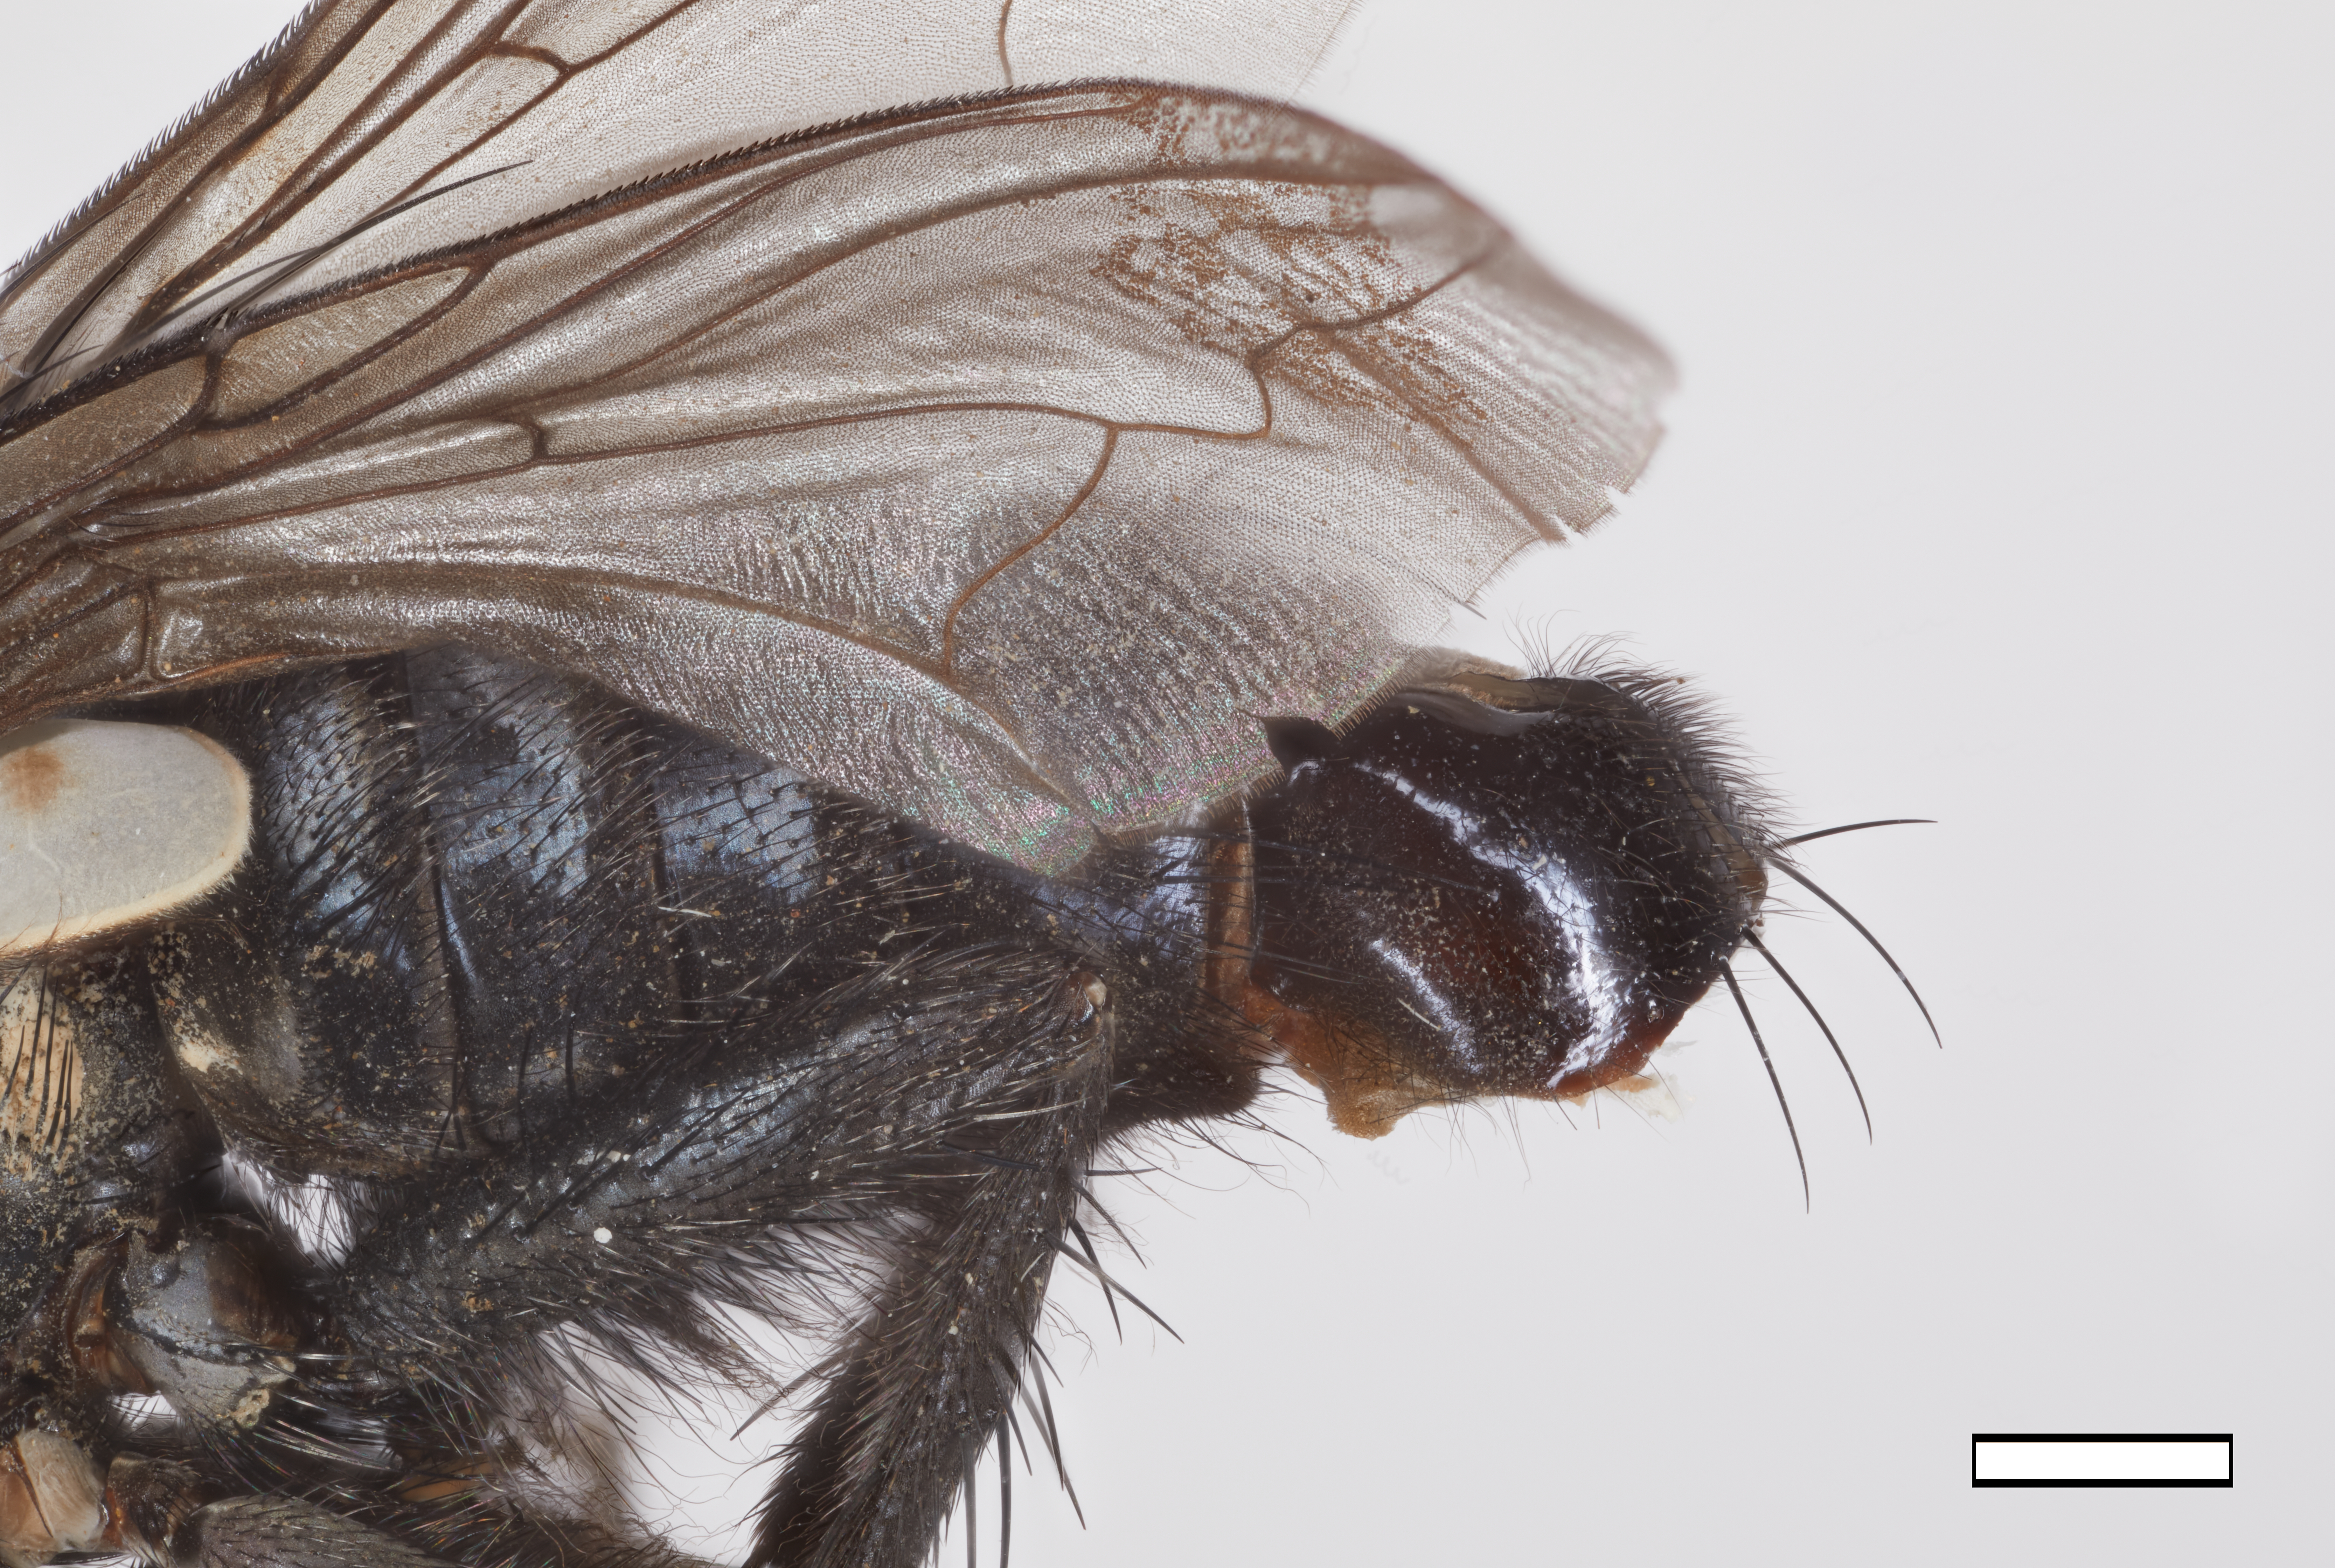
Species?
Chapiniola impressa
